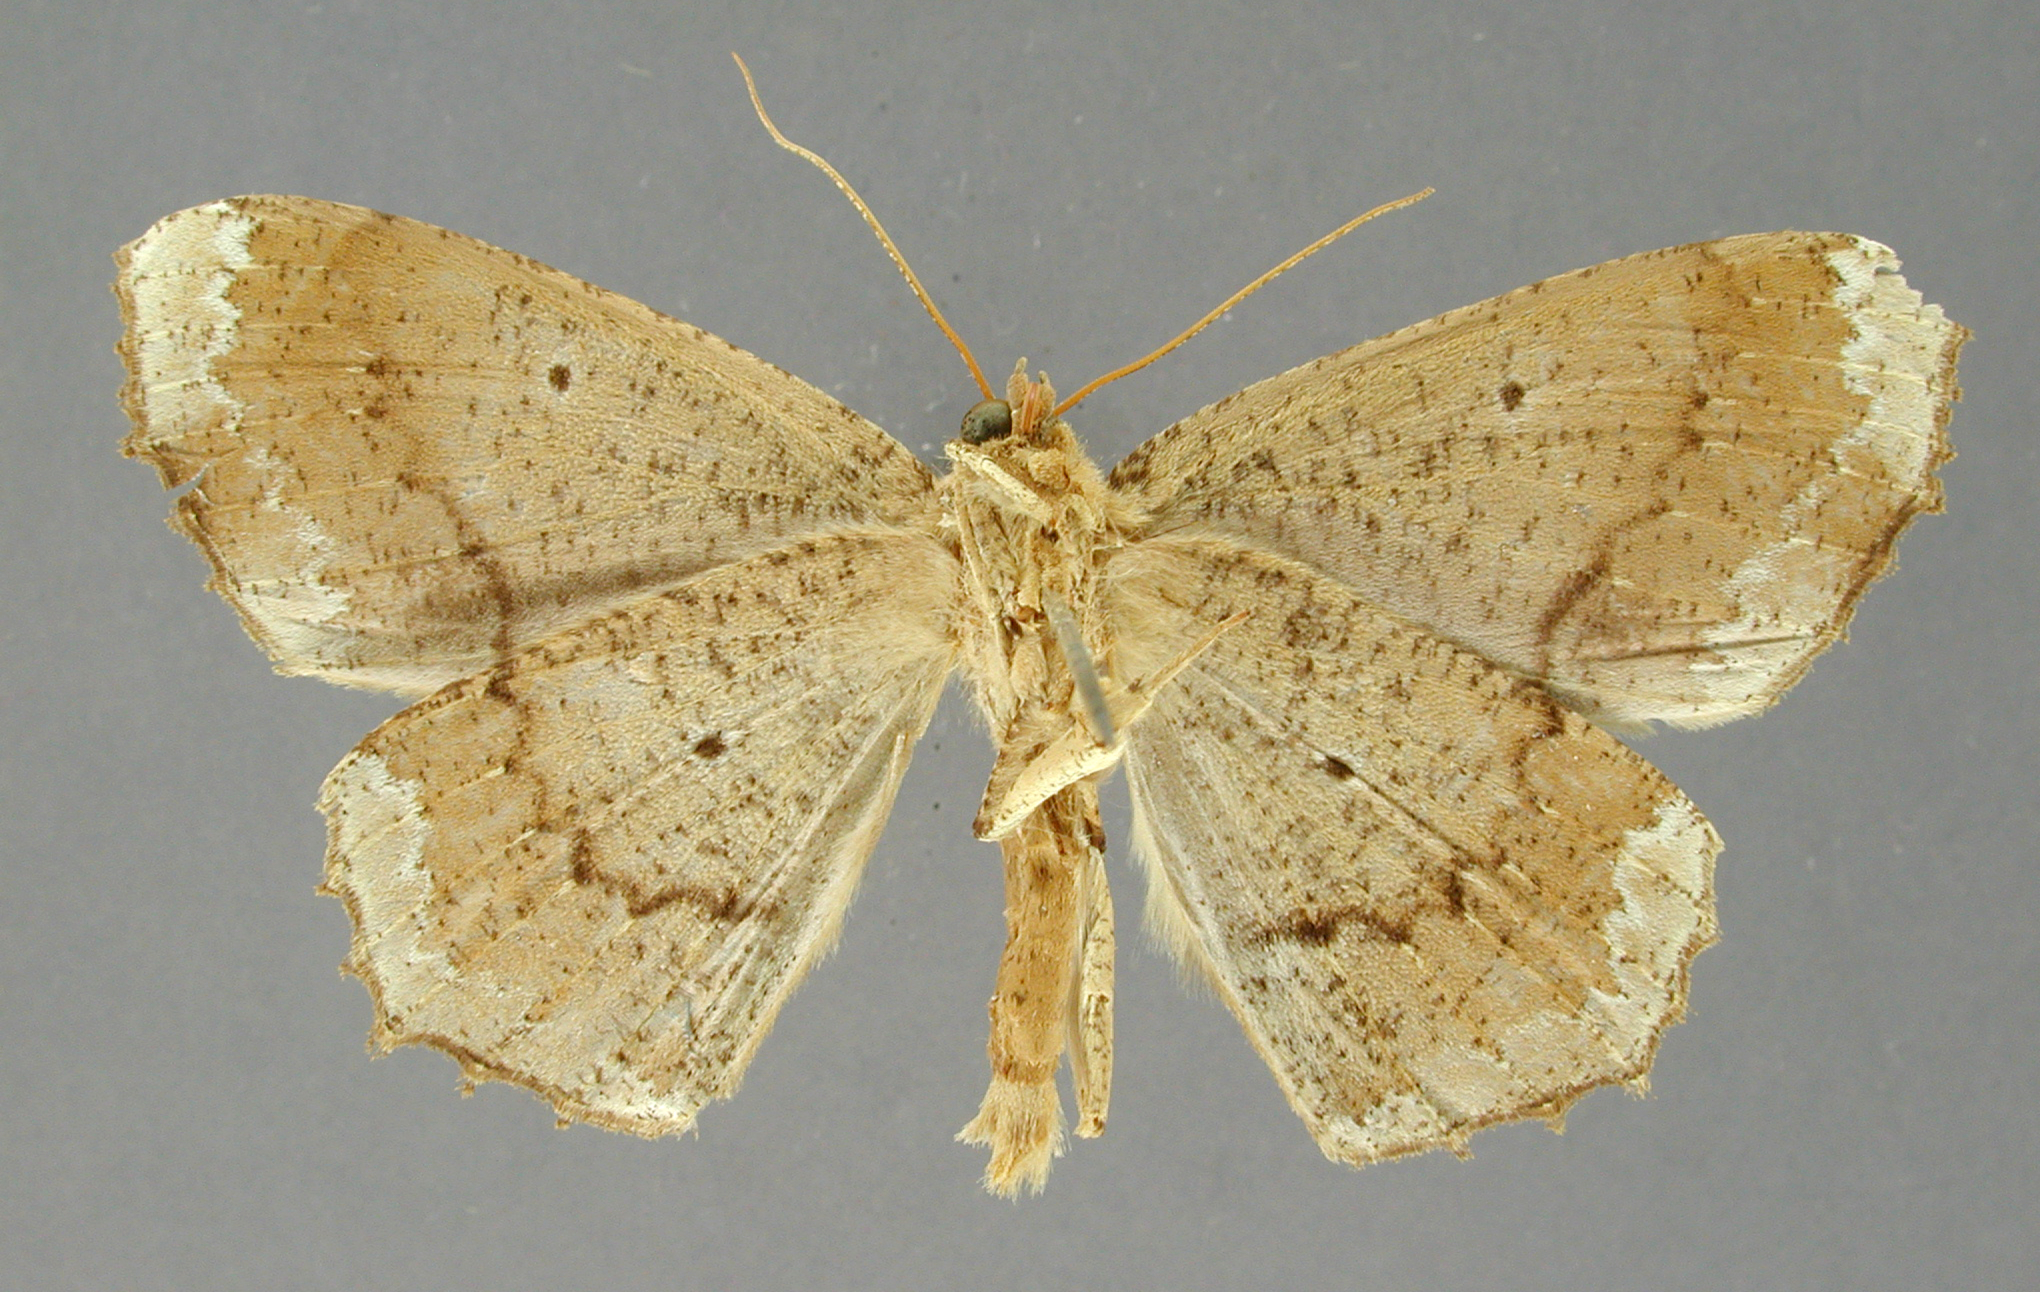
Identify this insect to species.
Bonatea maculata
